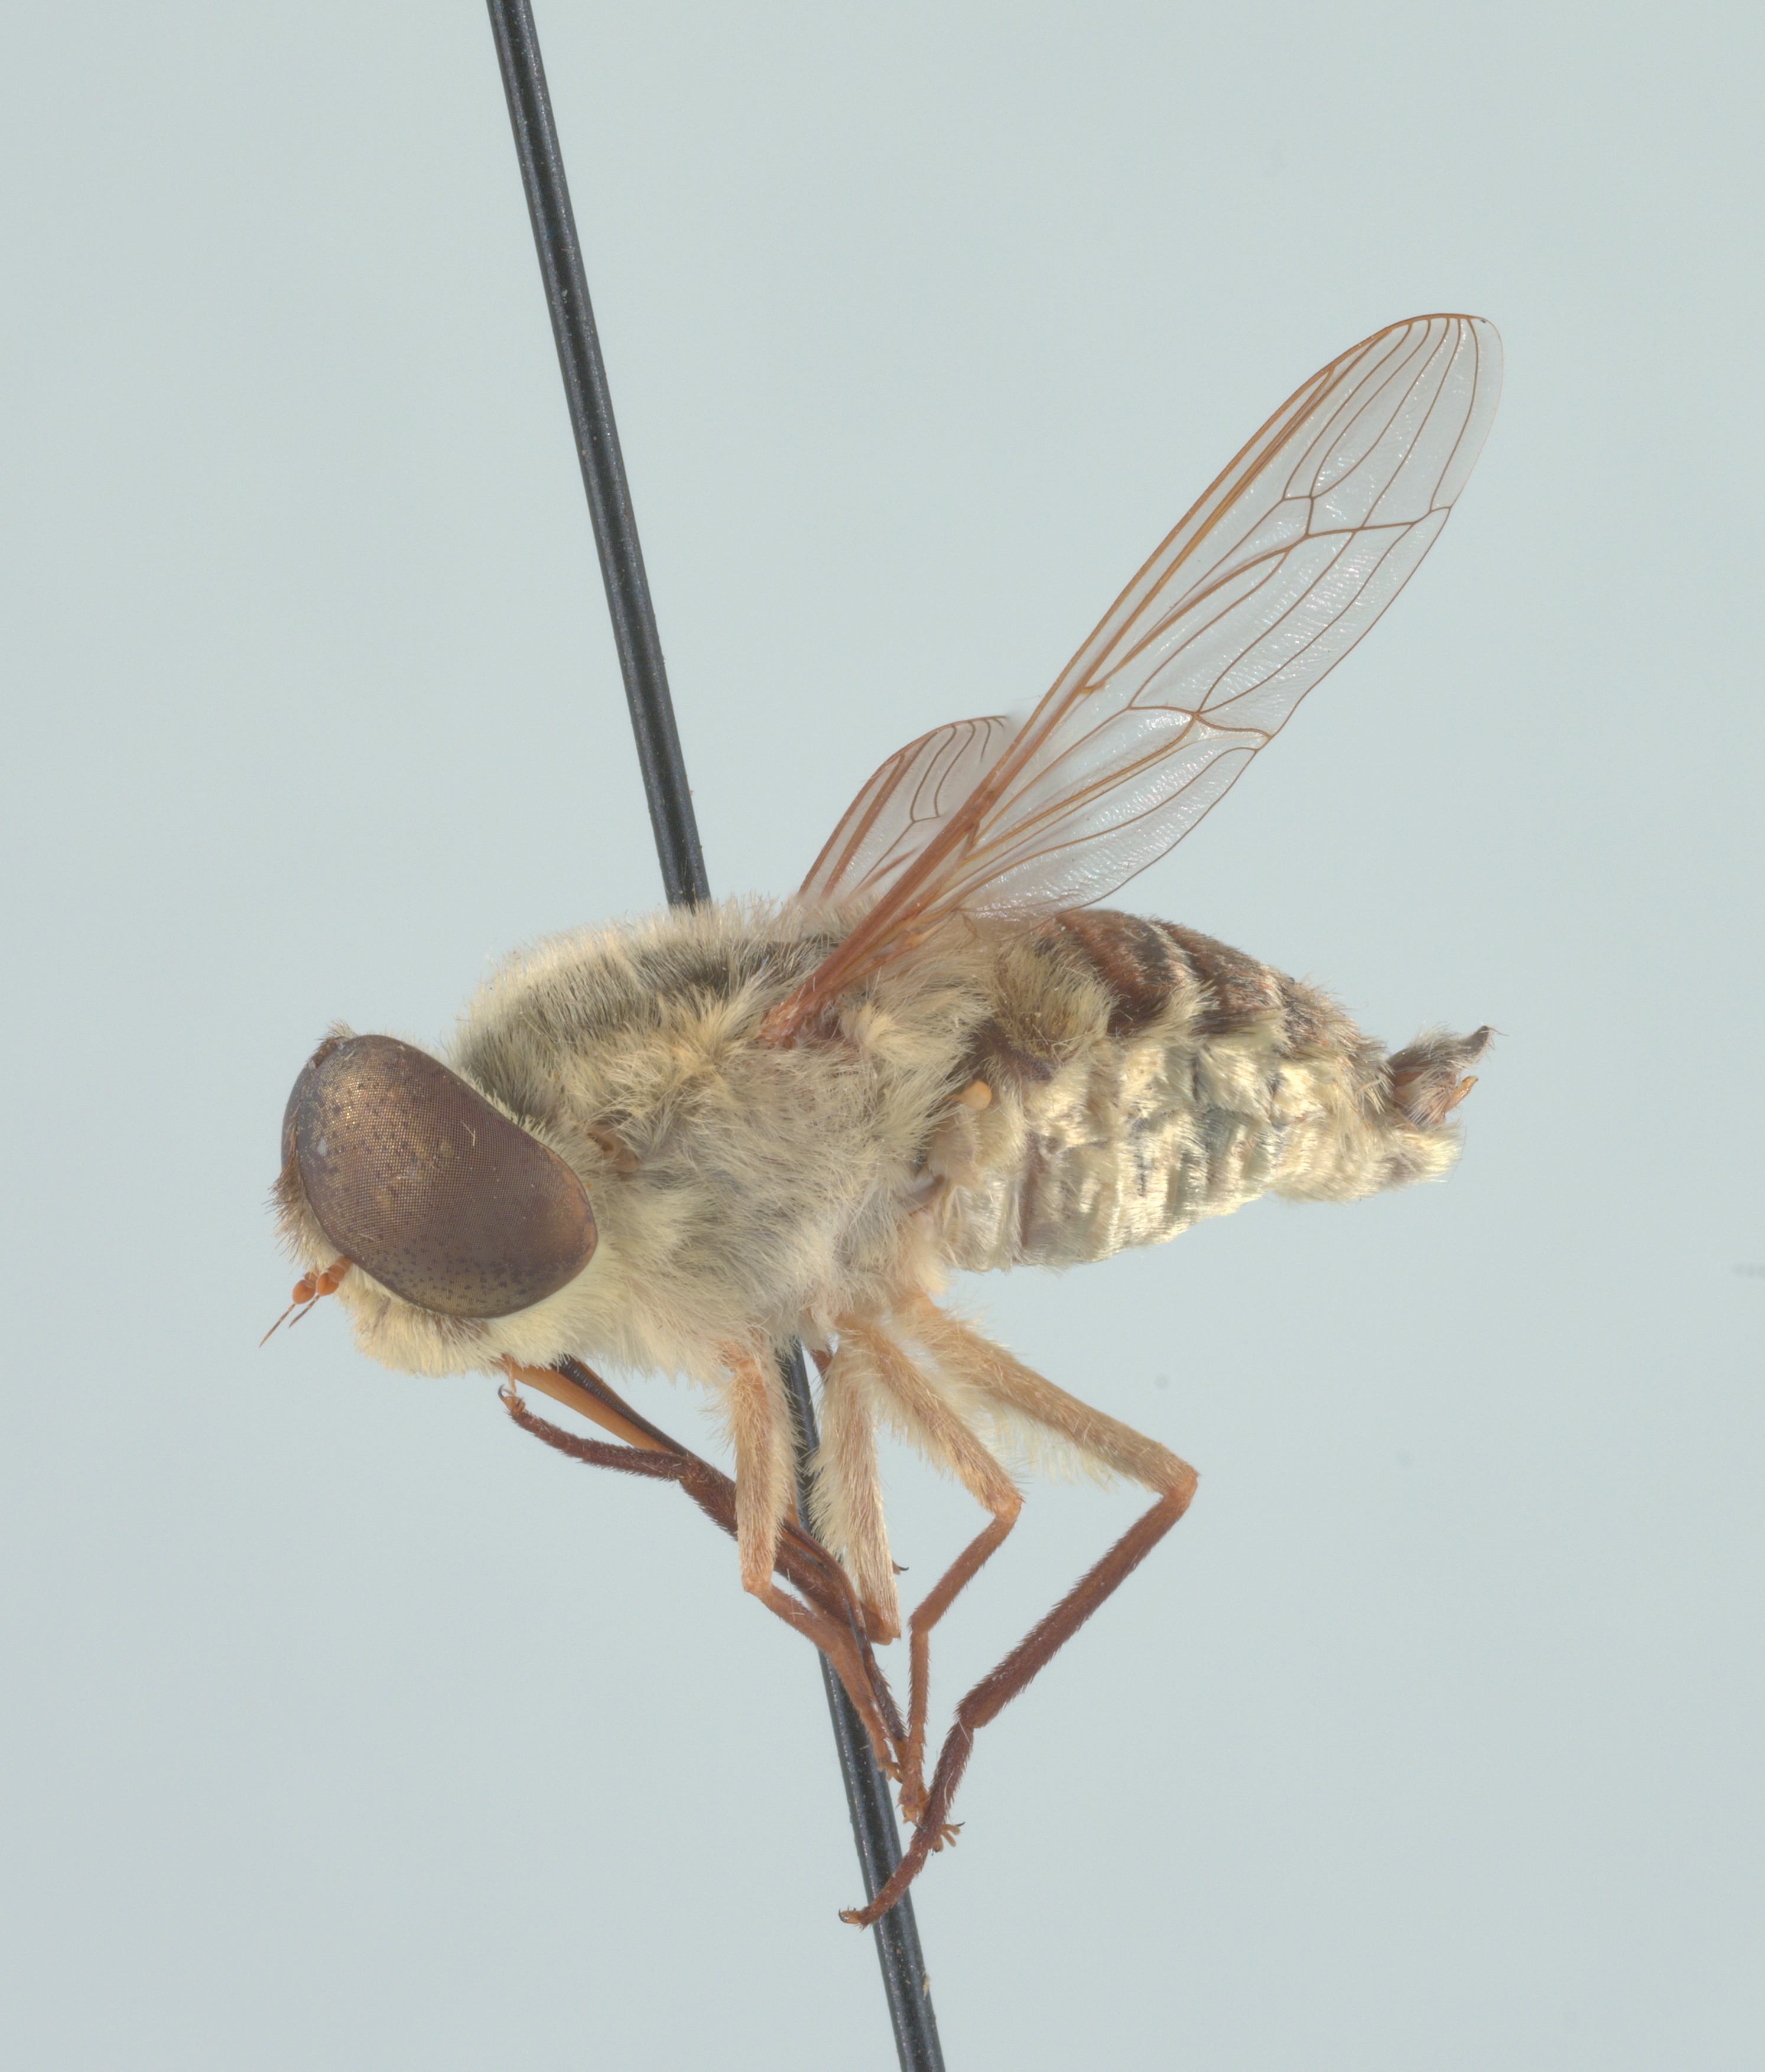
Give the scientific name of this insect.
Neorhynchocephalus volaticus
